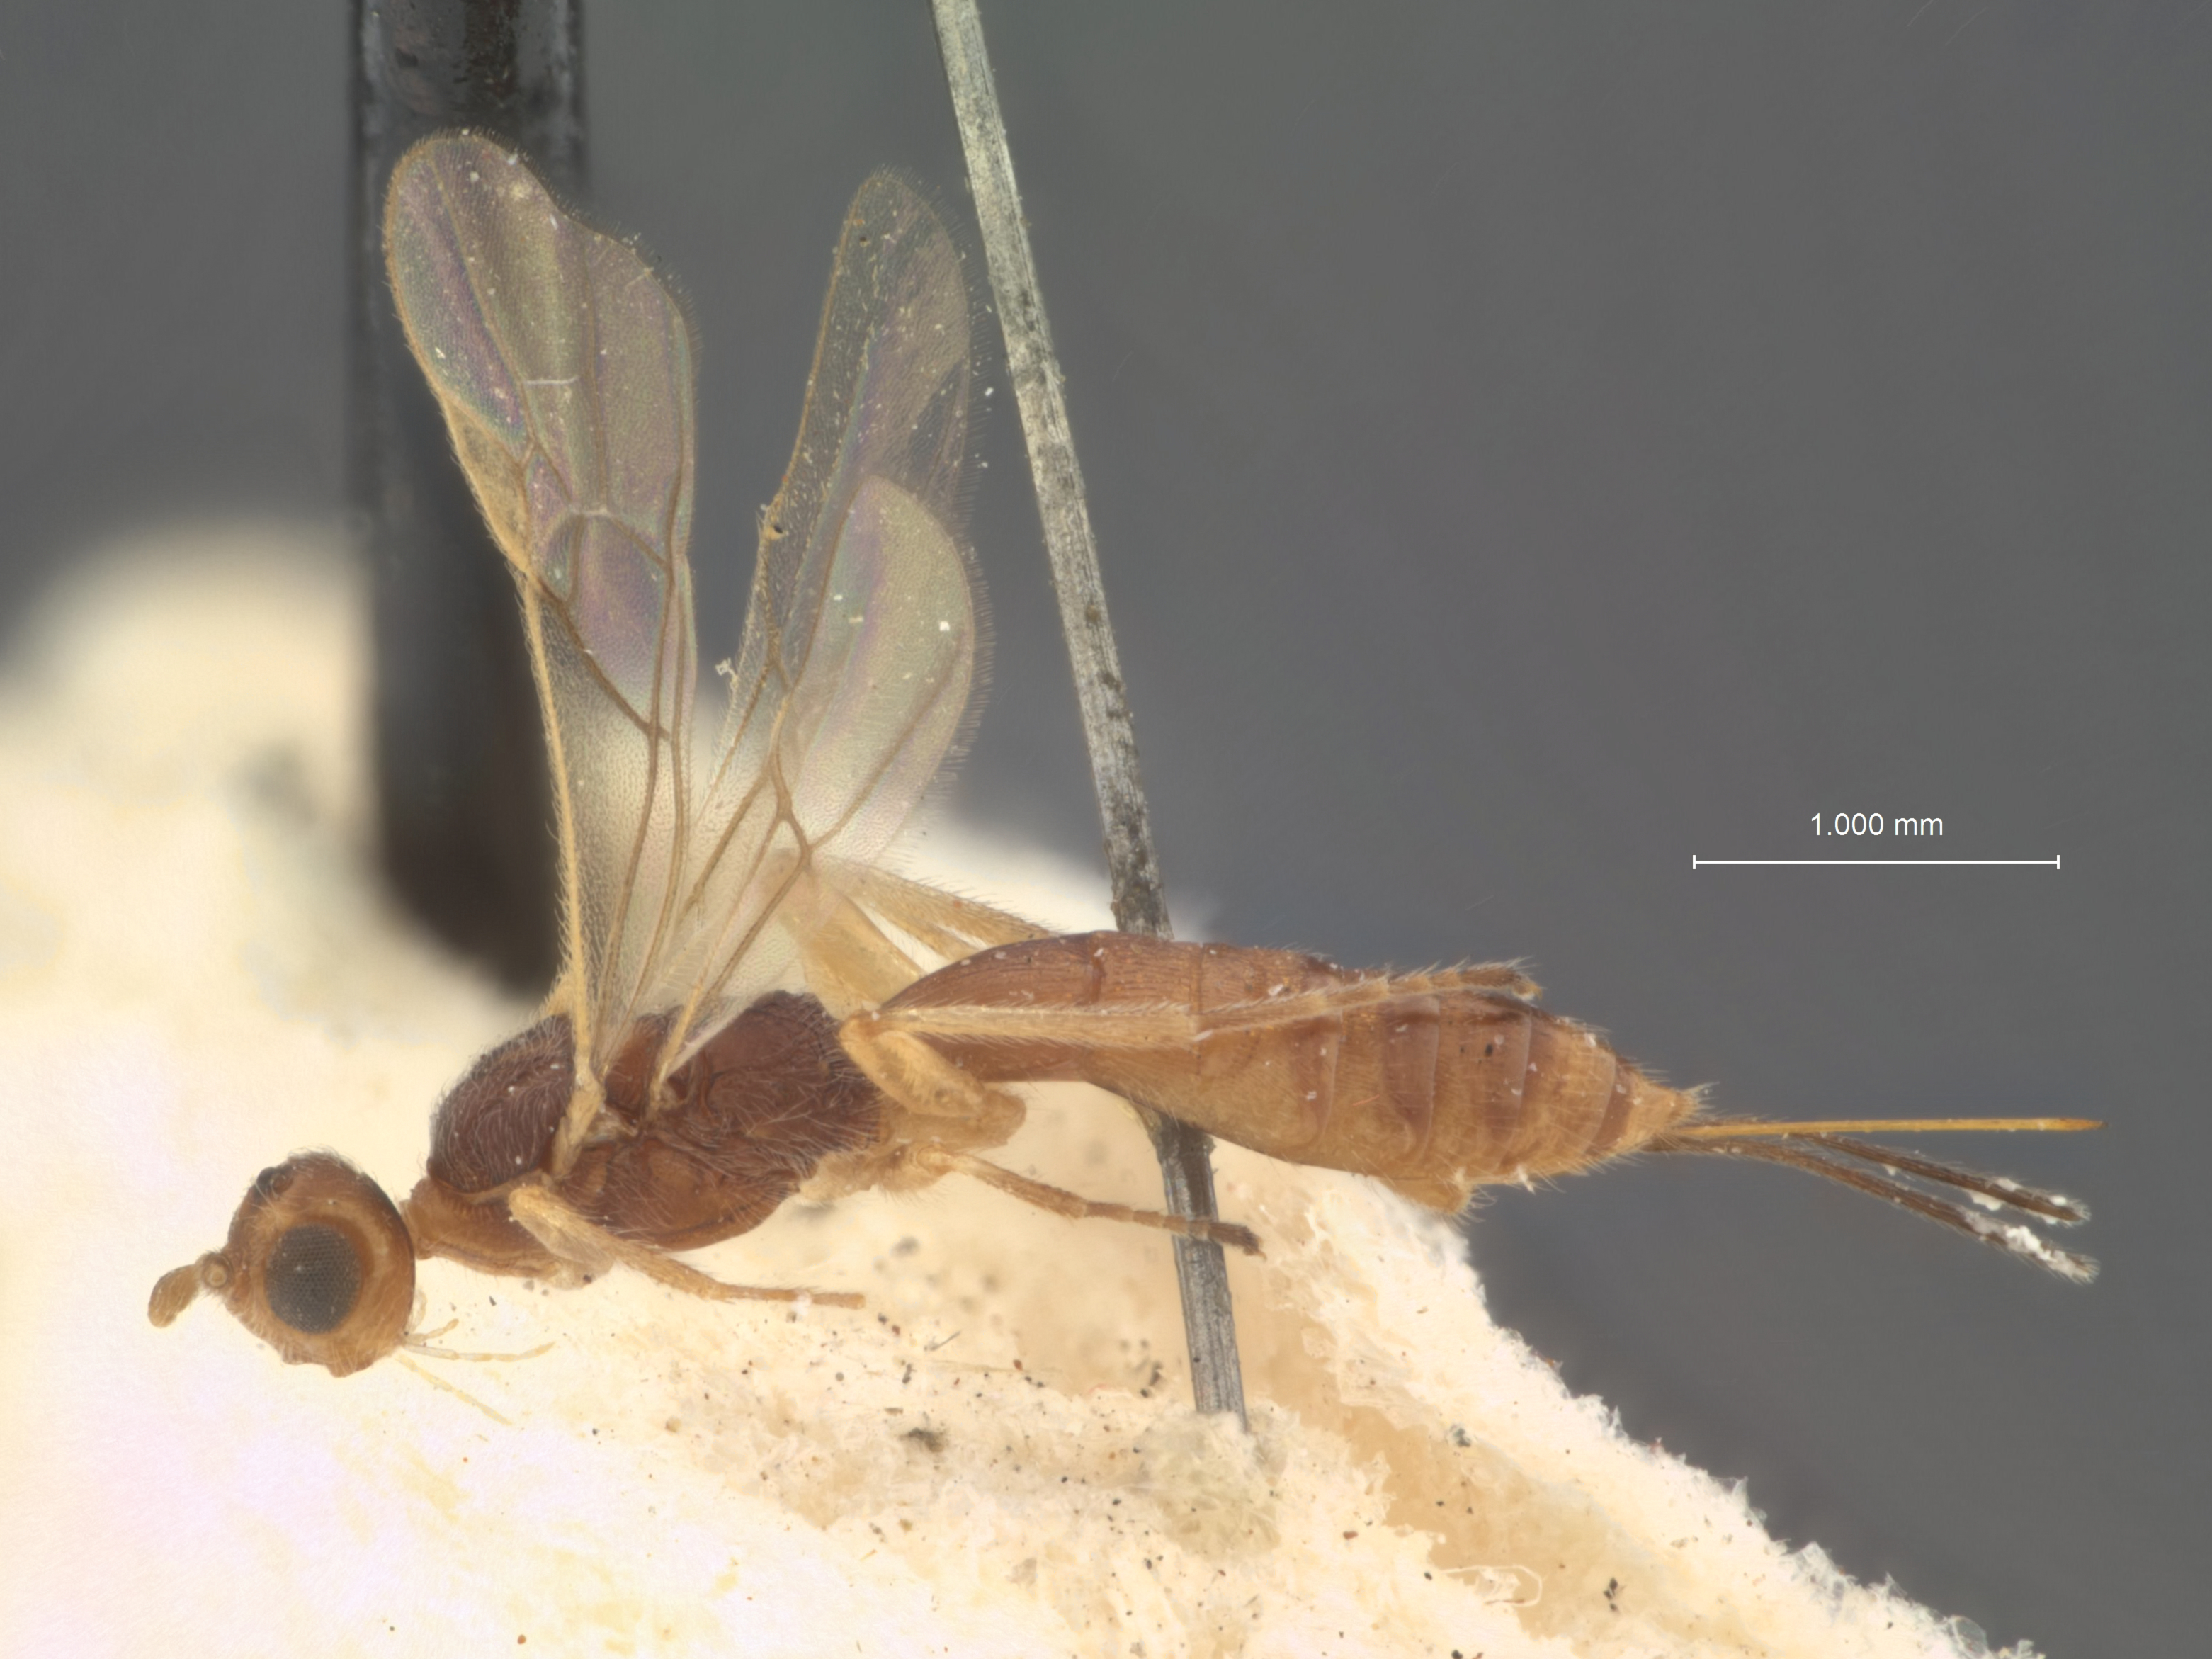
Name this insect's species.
Hormiopterus choenobivorus
